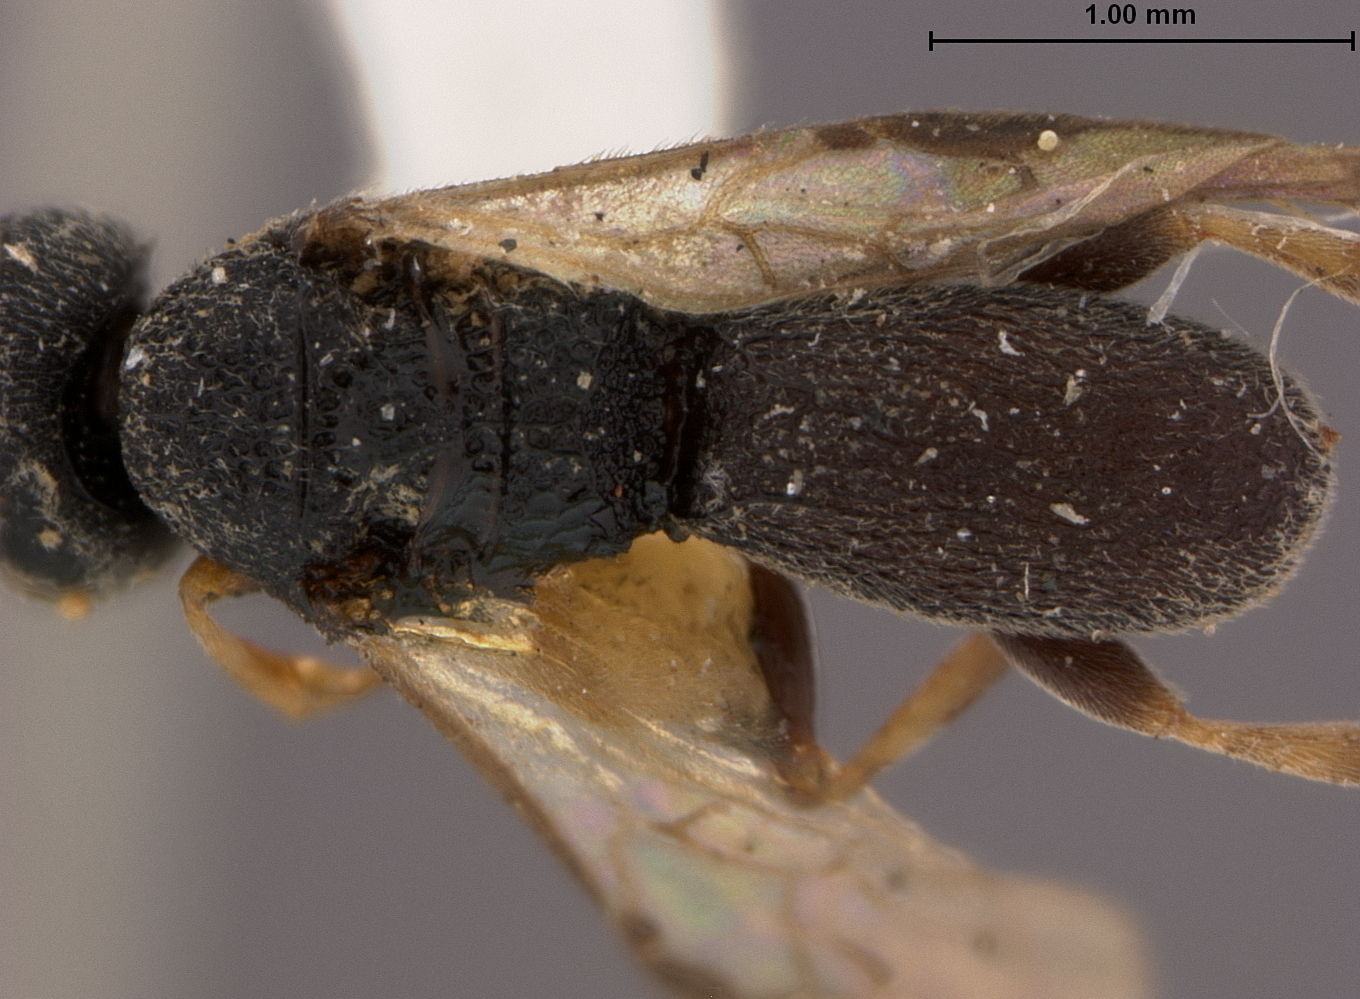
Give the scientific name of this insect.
Chelonus lavernae
